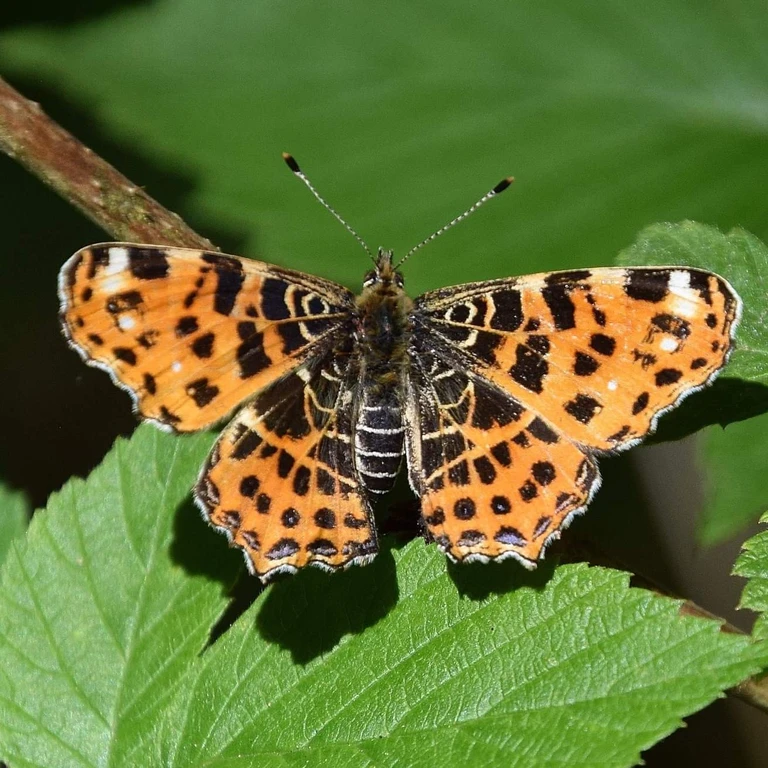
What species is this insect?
Araschnia levana
